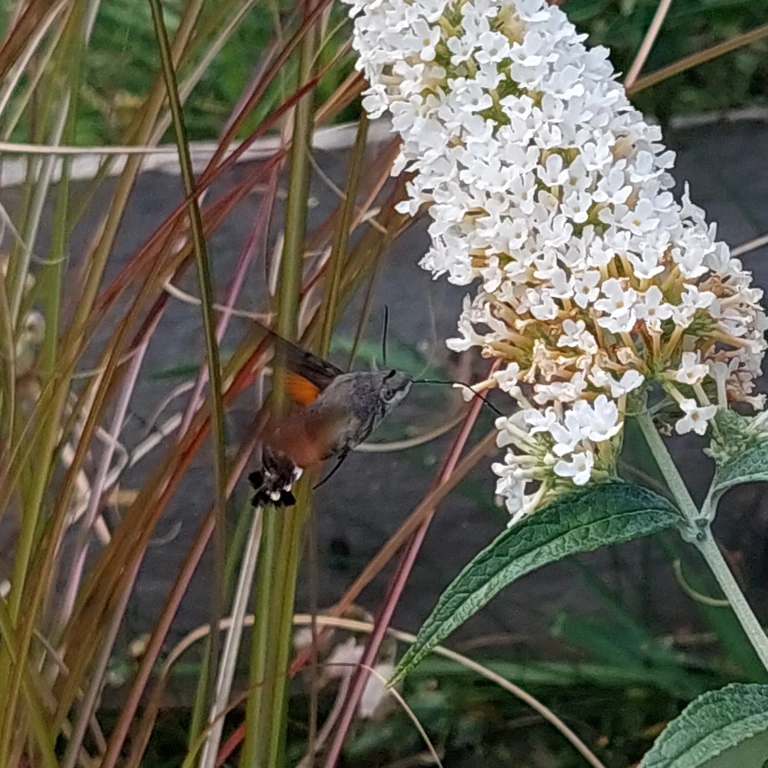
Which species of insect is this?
Macroglossum stellatarum
